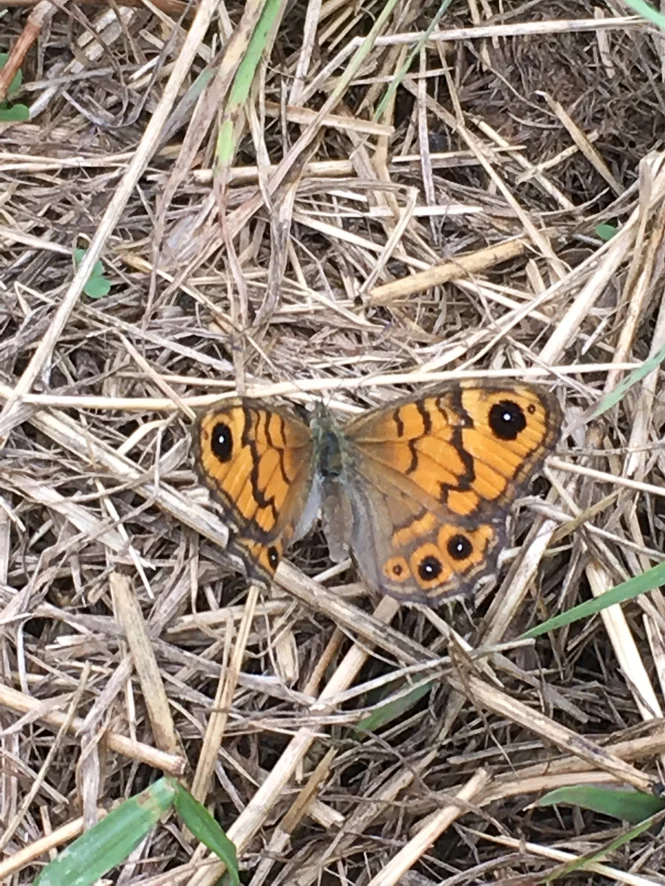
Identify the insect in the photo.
Lasiommata megera (also Pararge megera)
